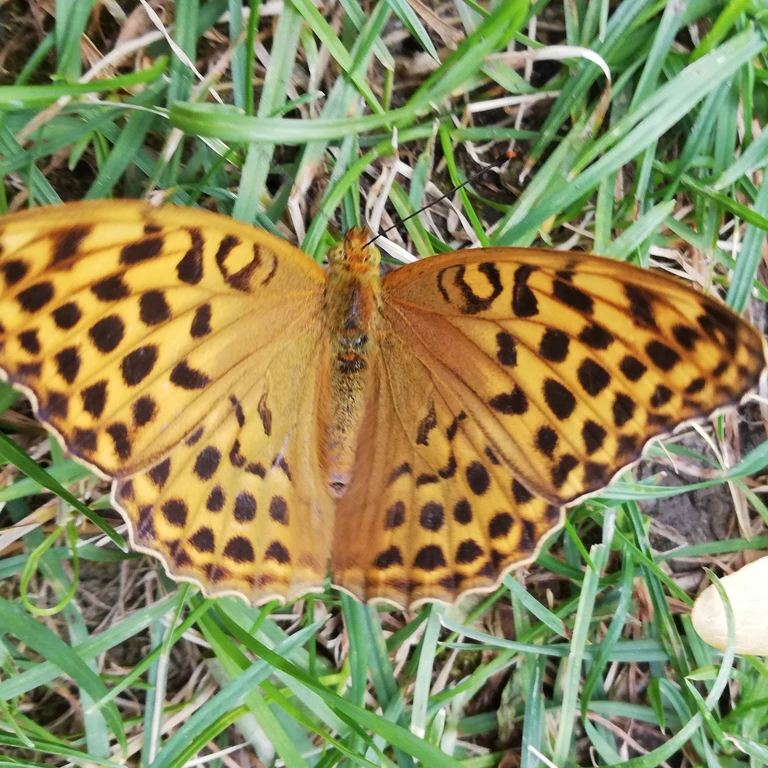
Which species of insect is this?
Argynnis paphia
